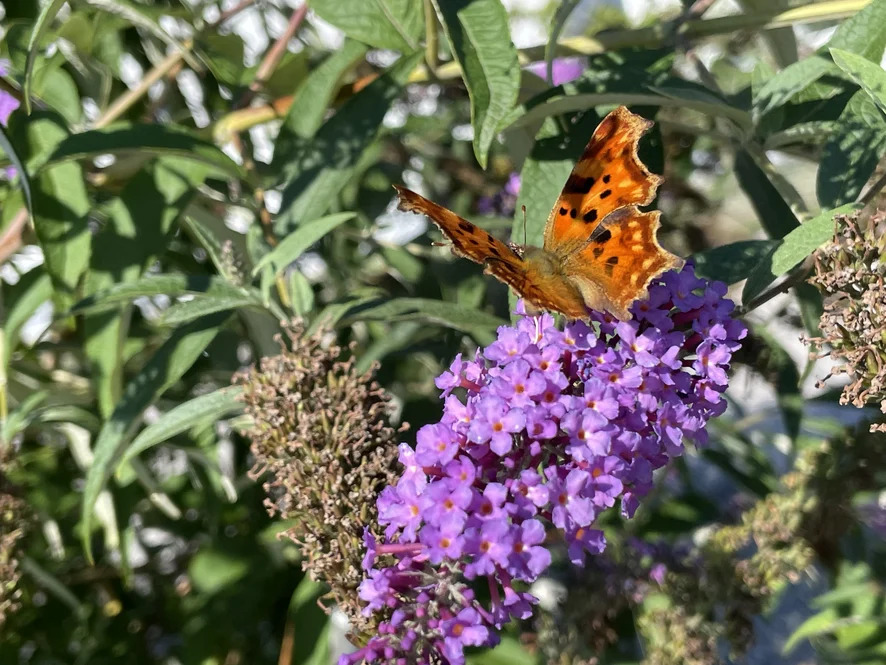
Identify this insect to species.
Polygonia c-album
